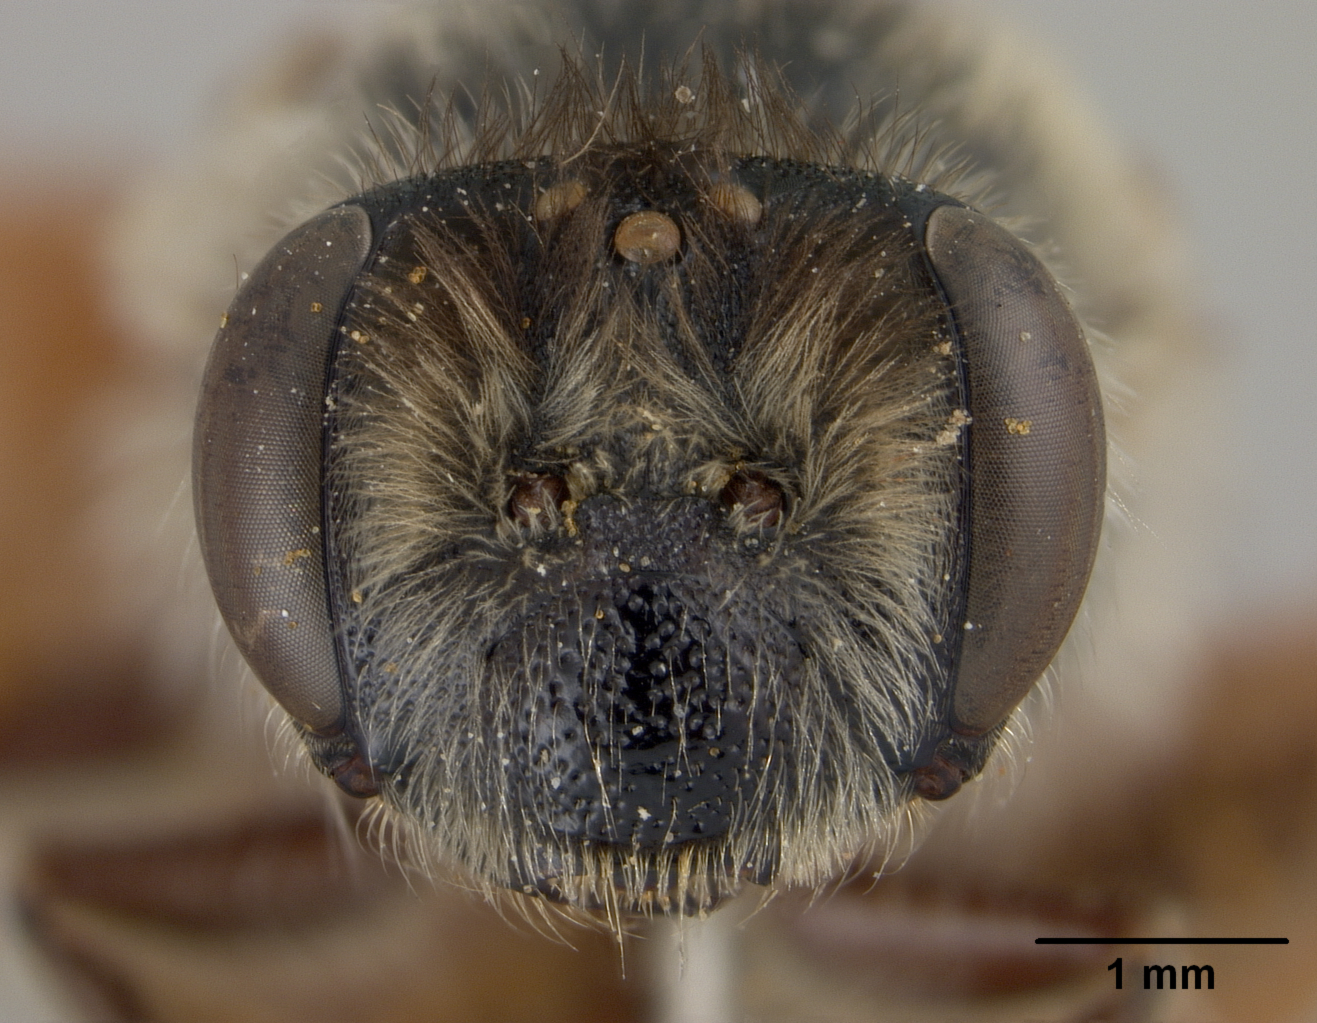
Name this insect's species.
Andrena peridonea
